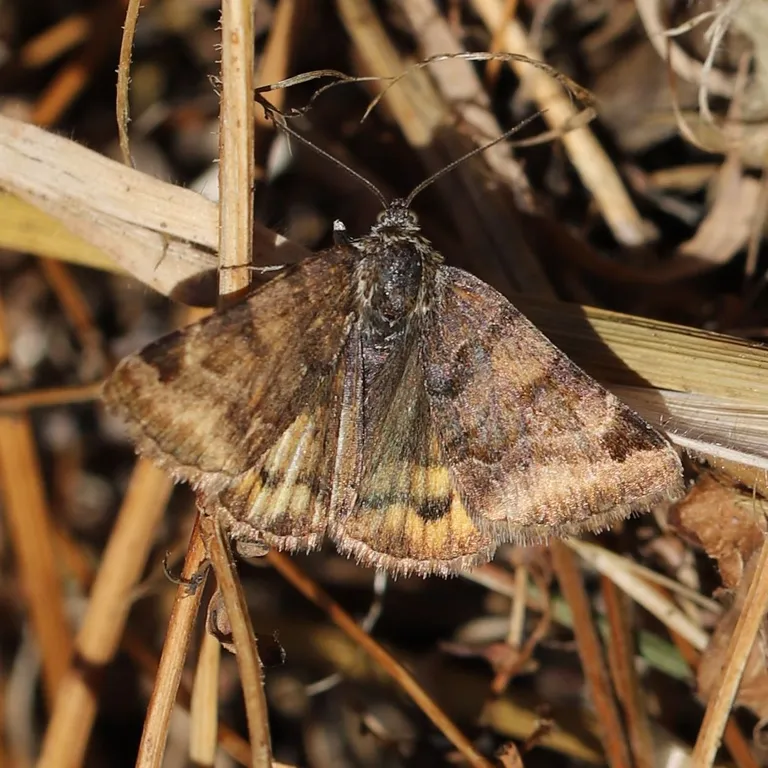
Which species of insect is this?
Euclidia glyphica
